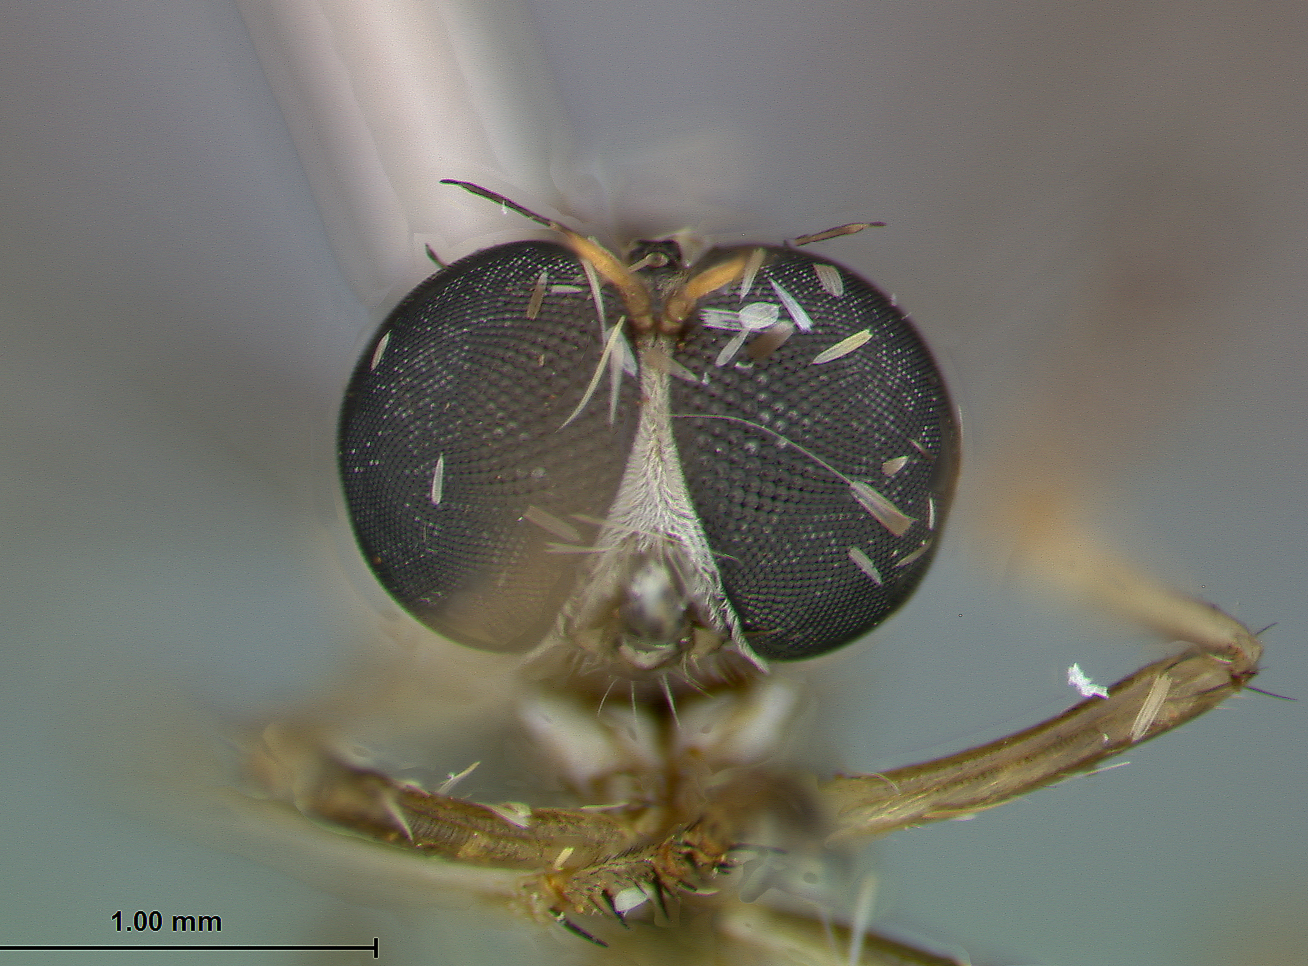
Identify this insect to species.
Euscelidia lucioides
